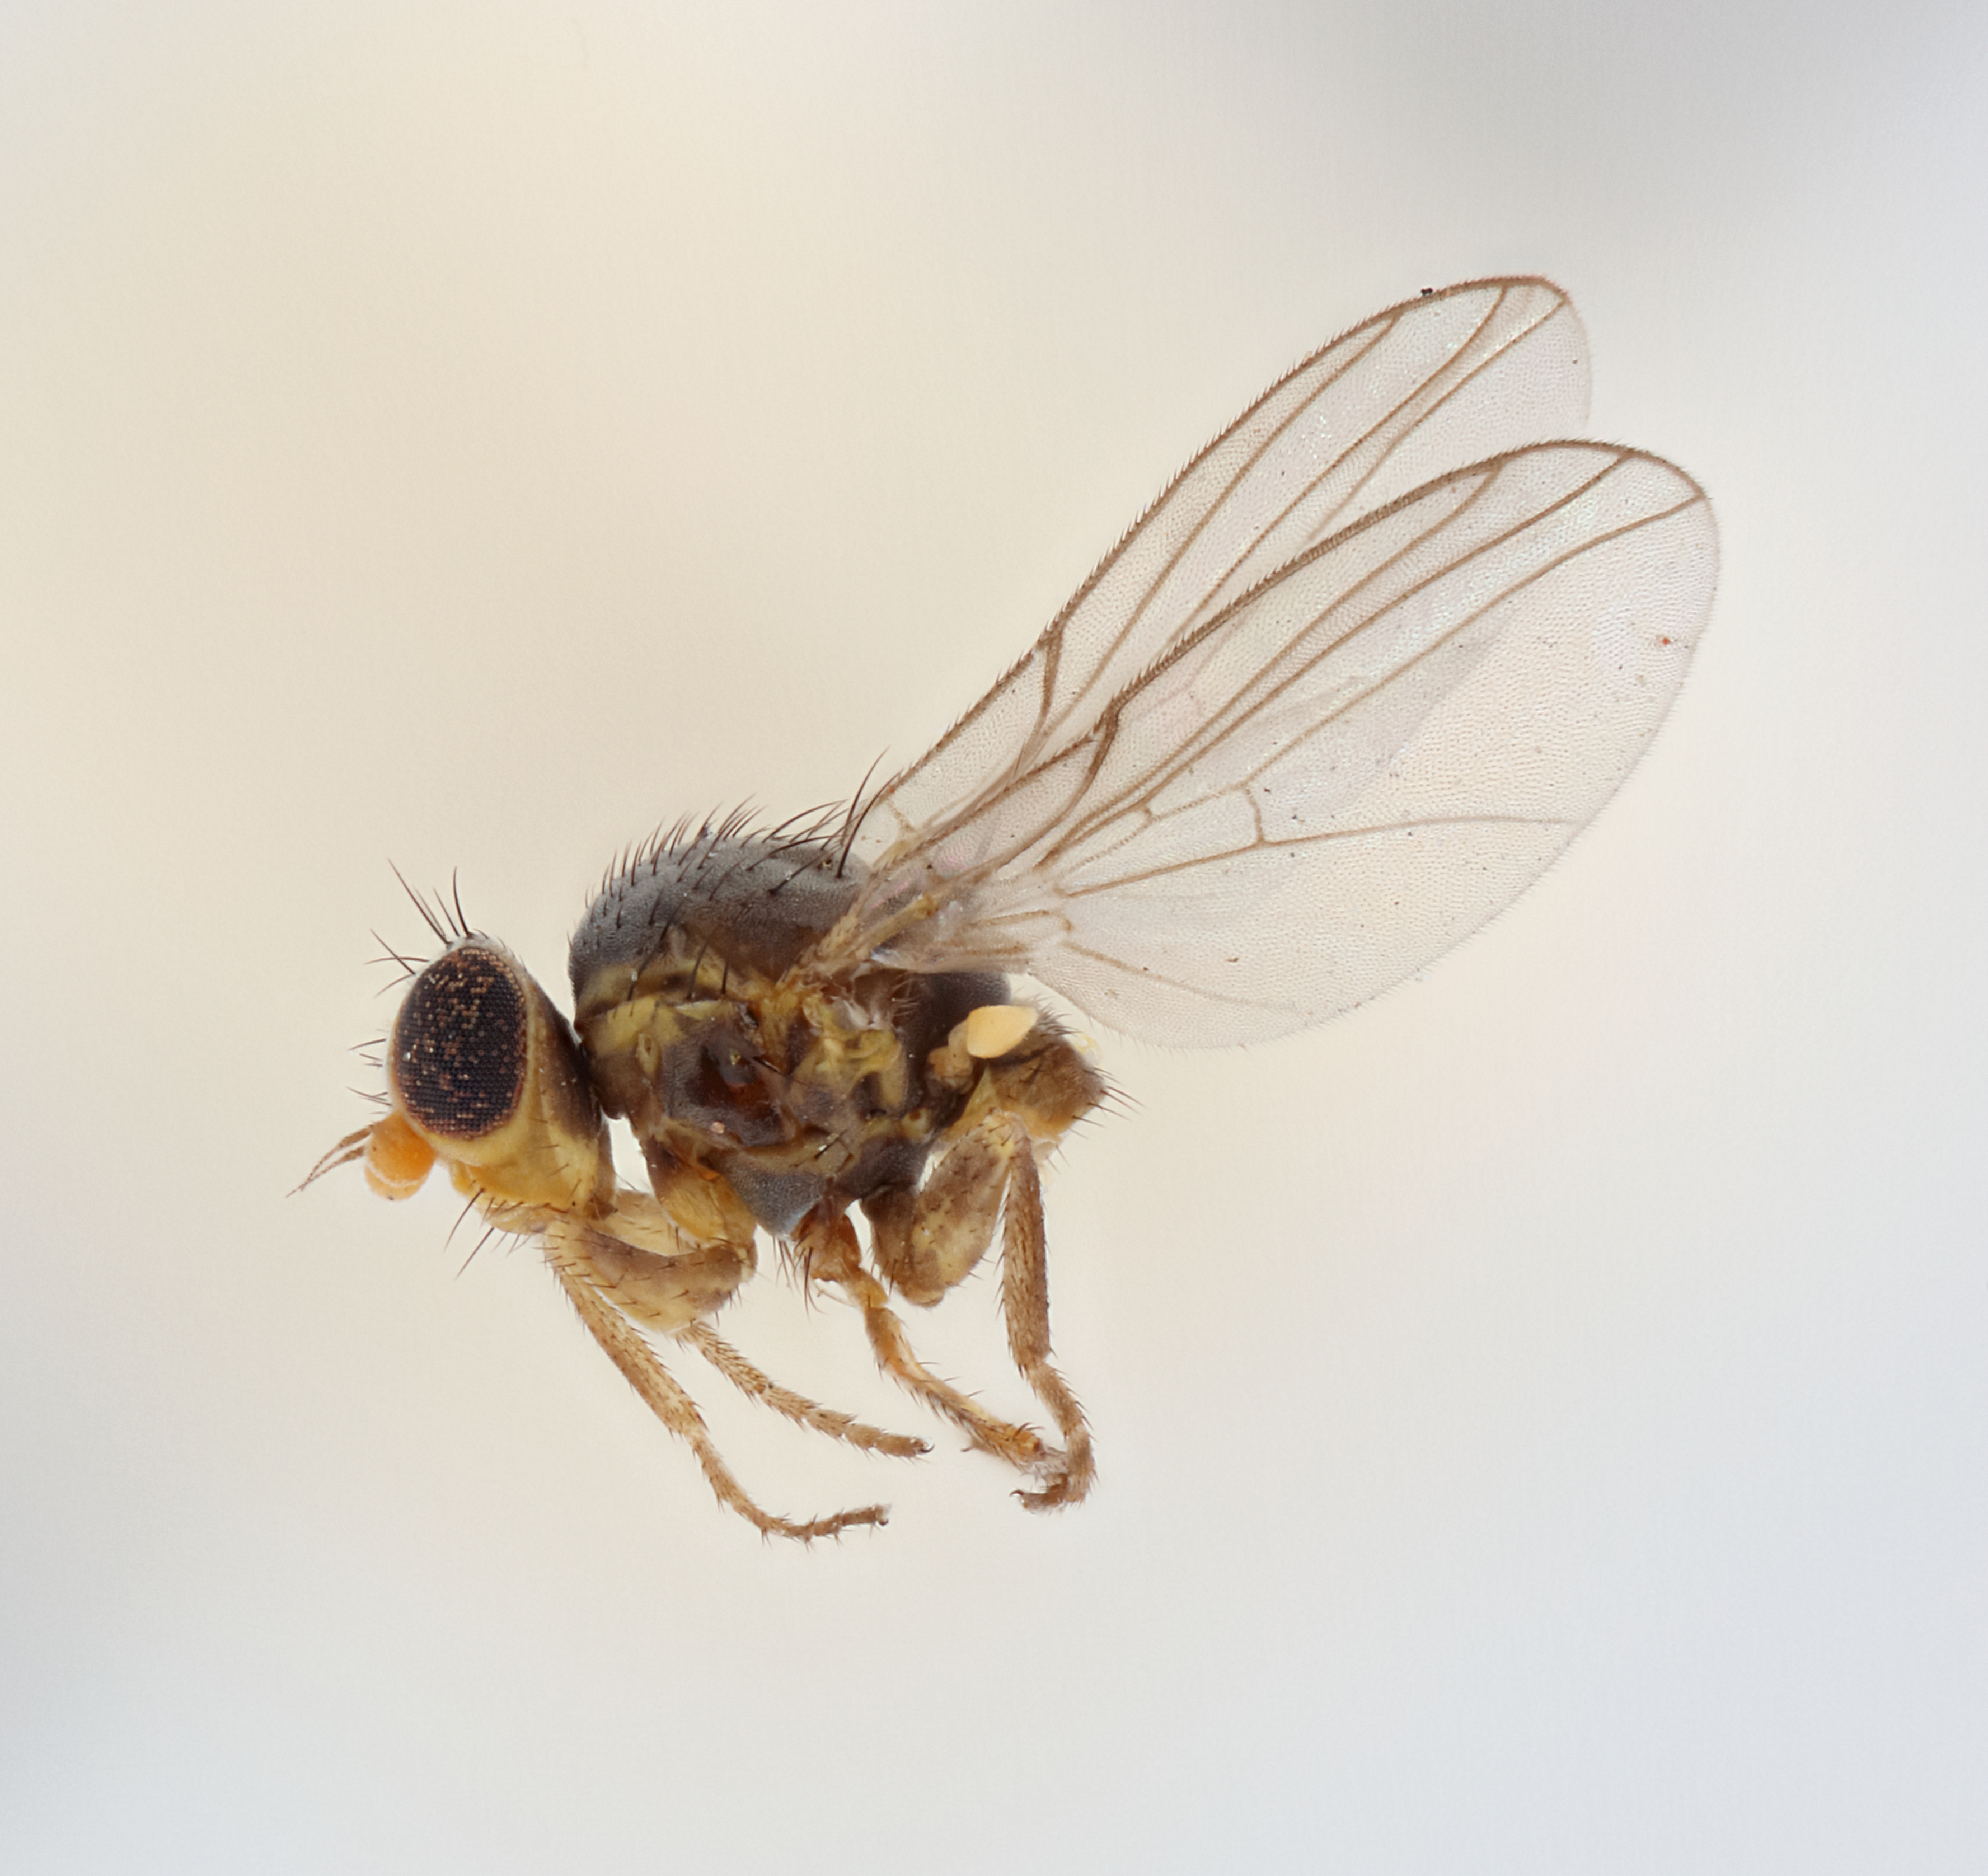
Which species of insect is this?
Liriomyza robiniae
